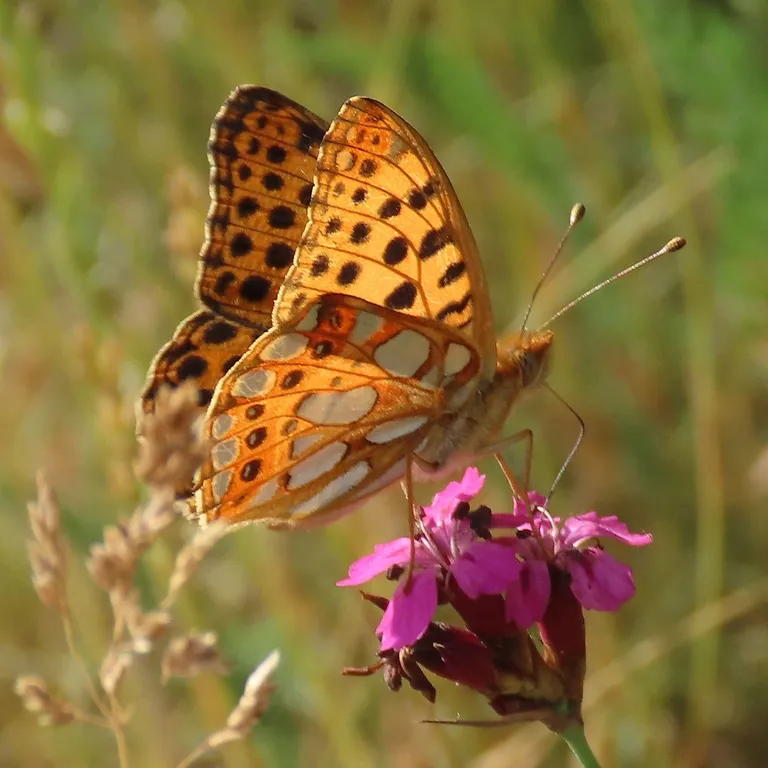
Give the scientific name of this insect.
Issoria lathonia
